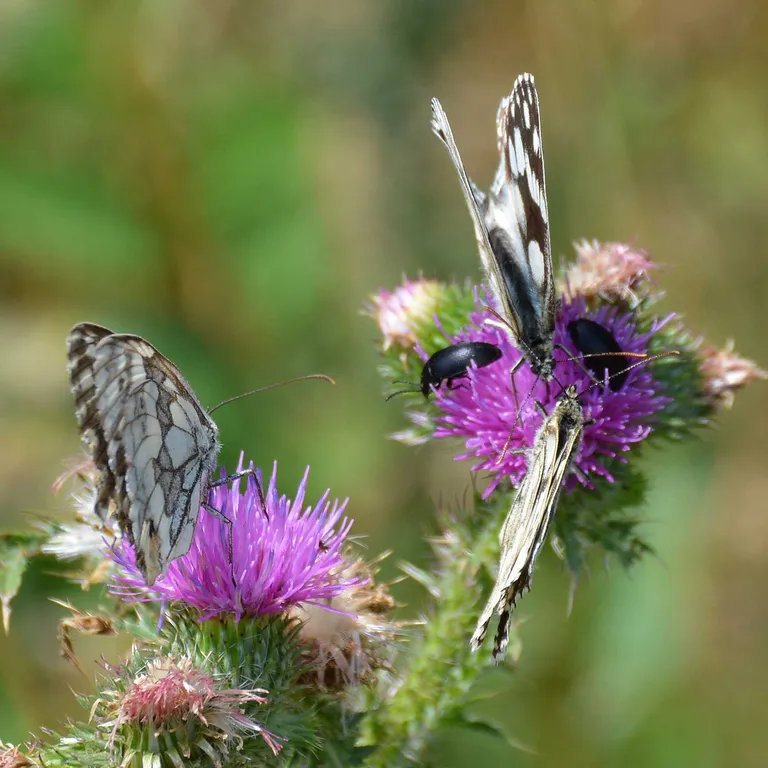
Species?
Melanargia galathea
